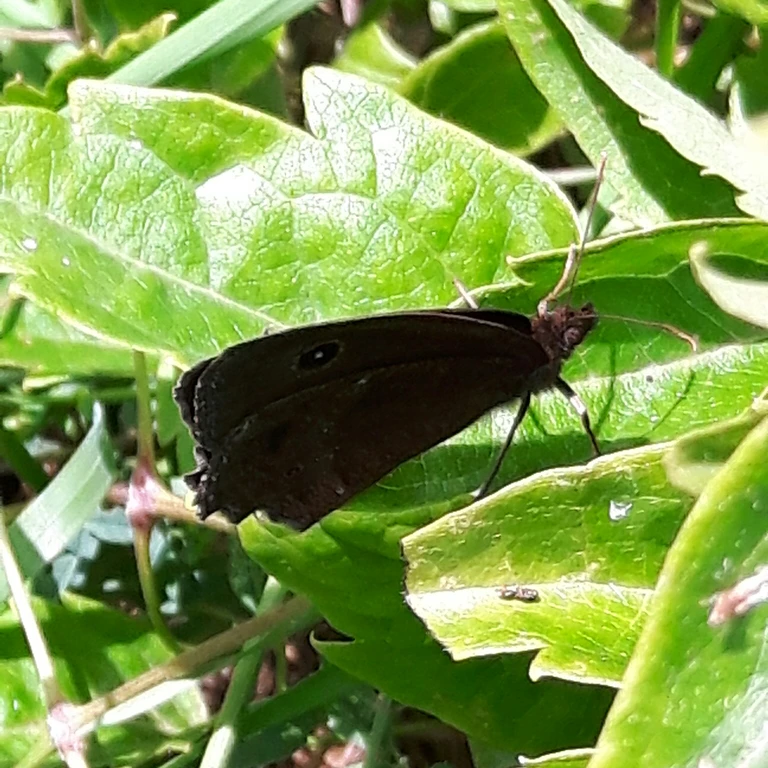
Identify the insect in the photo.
Minois dryas
